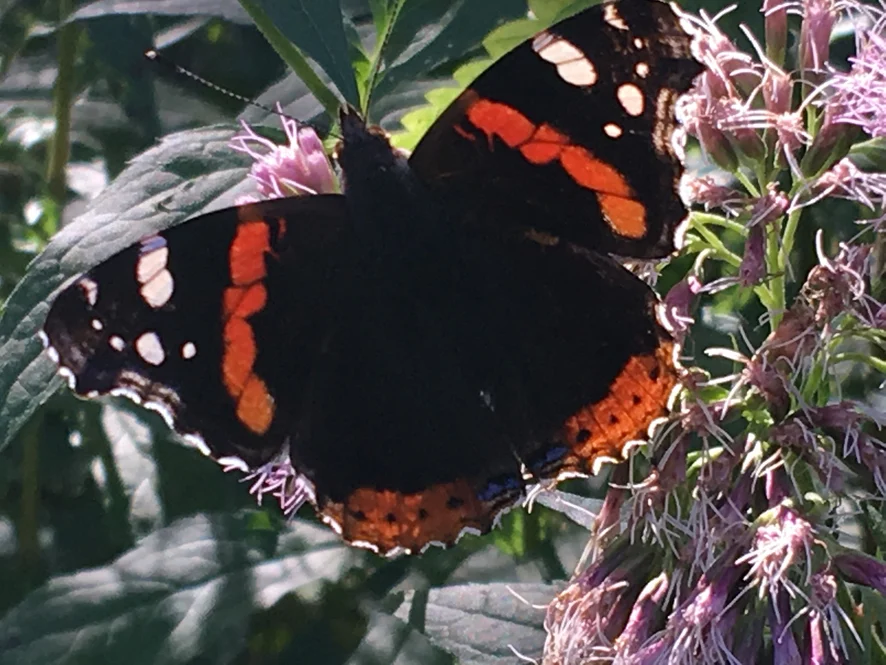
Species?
Vanessa atalanta
